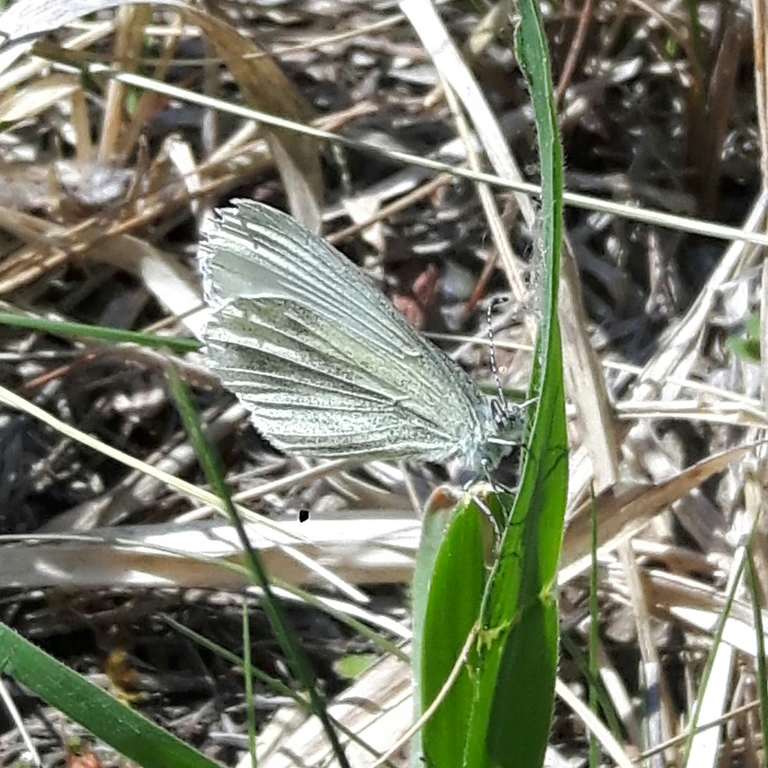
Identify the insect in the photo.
Leptidea sinapis/juvernica
